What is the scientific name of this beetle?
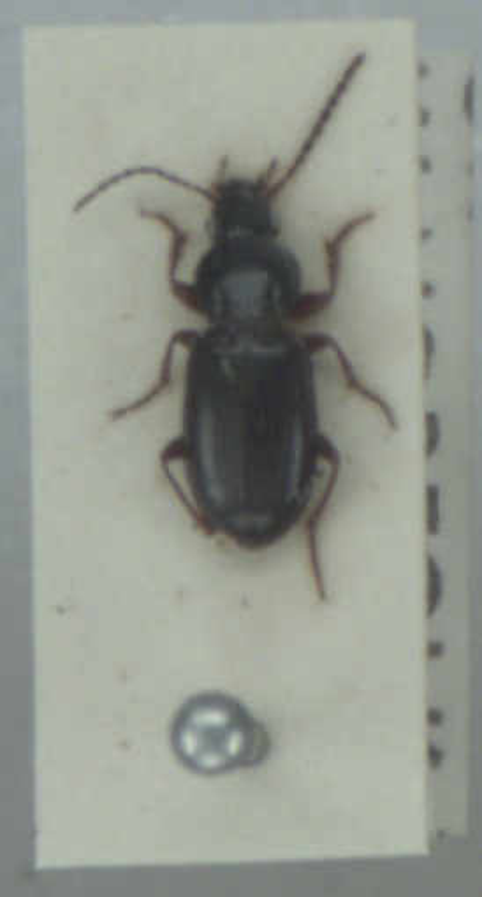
Pterostichus strenuus
